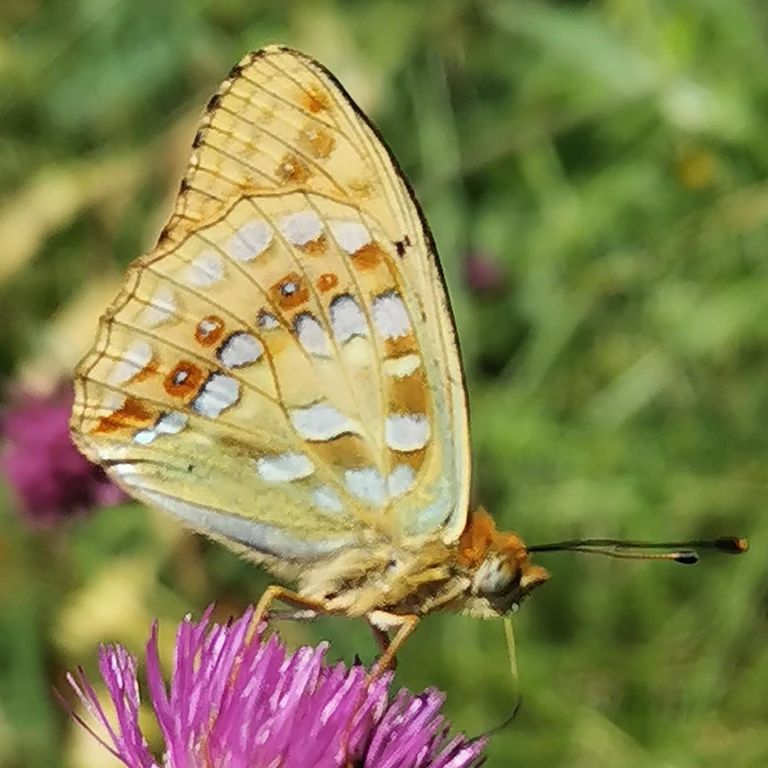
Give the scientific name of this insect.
Fabriciana adippe
